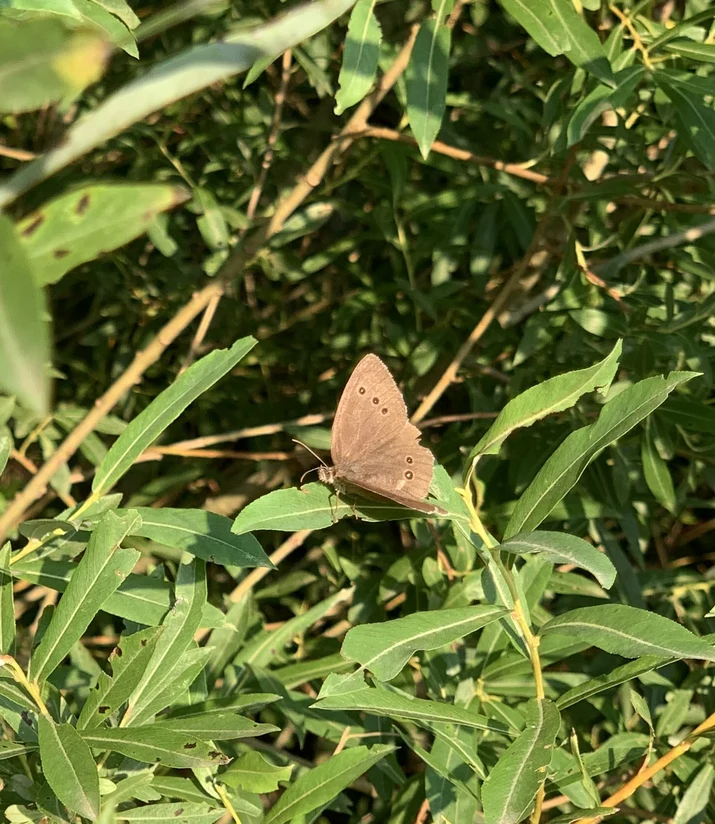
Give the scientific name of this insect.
Aphantopus hyperantus
